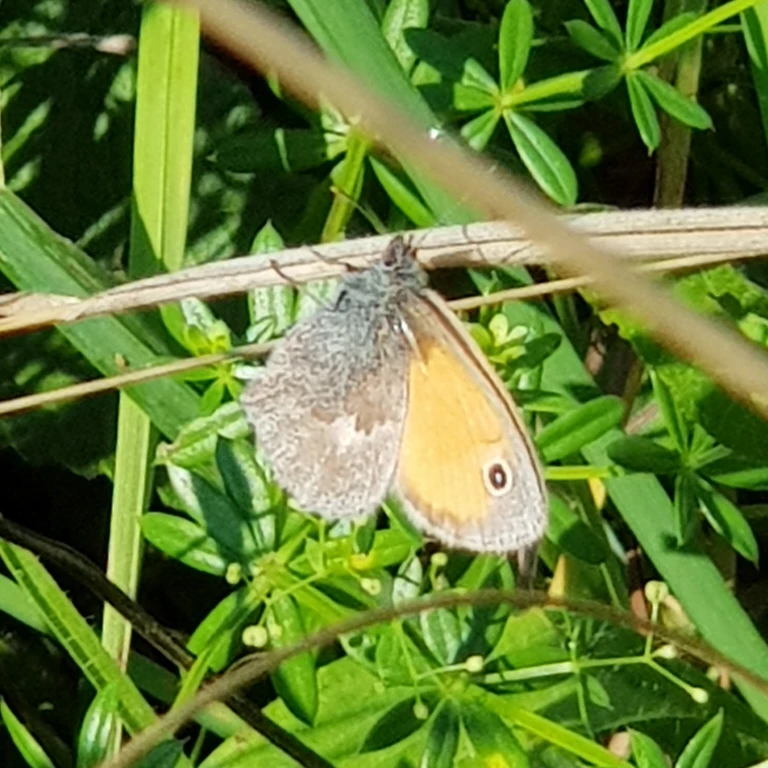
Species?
Coenonympha pamphilus
